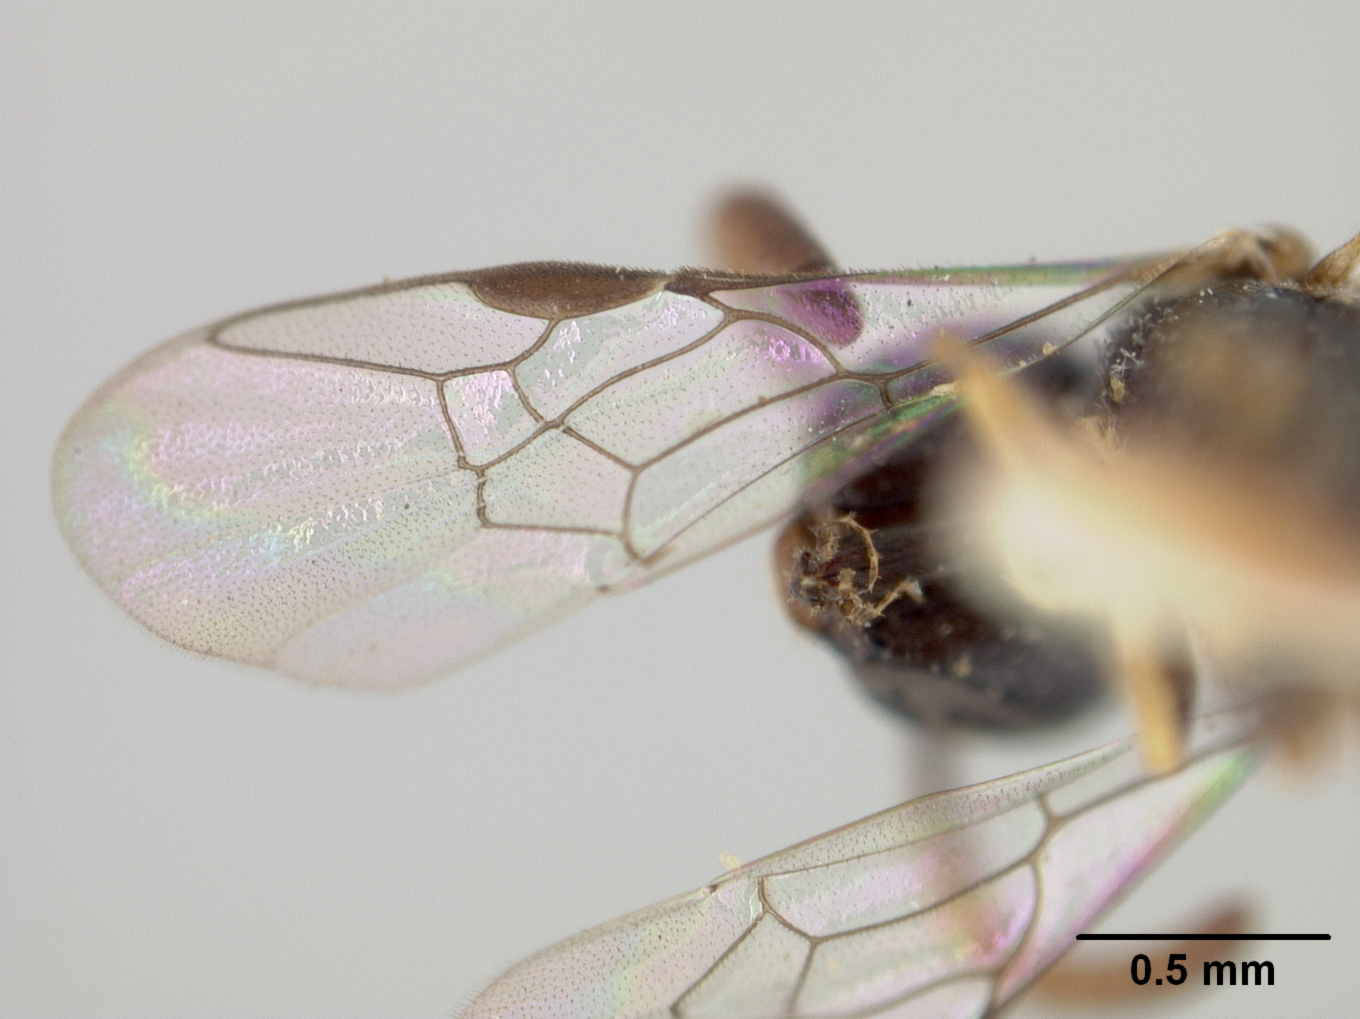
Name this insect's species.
Prosopis howardiella
